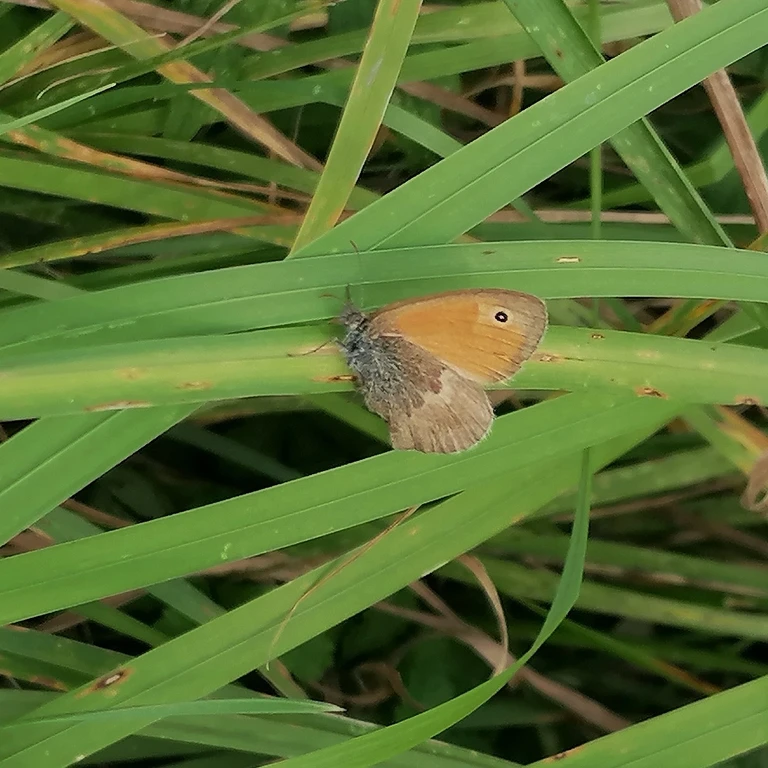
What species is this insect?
Coenonympha pamphilus
